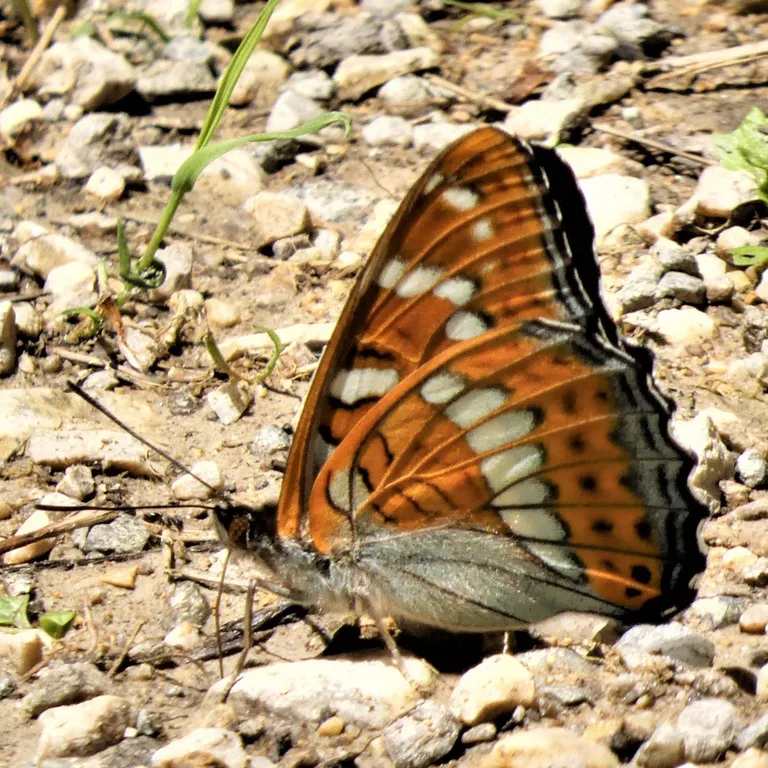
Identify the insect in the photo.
Limenitis populi
